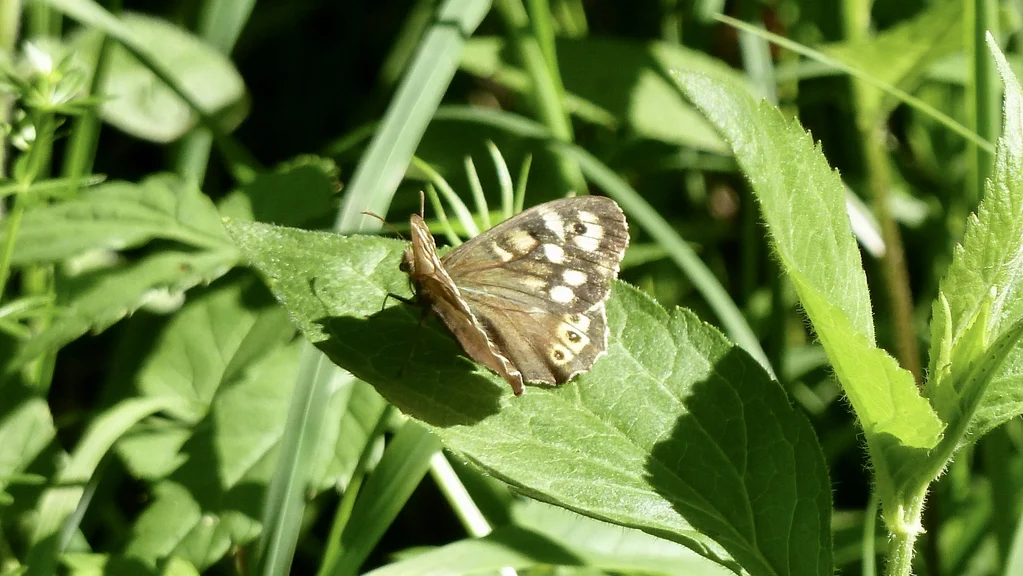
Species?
Pararge aegeria
